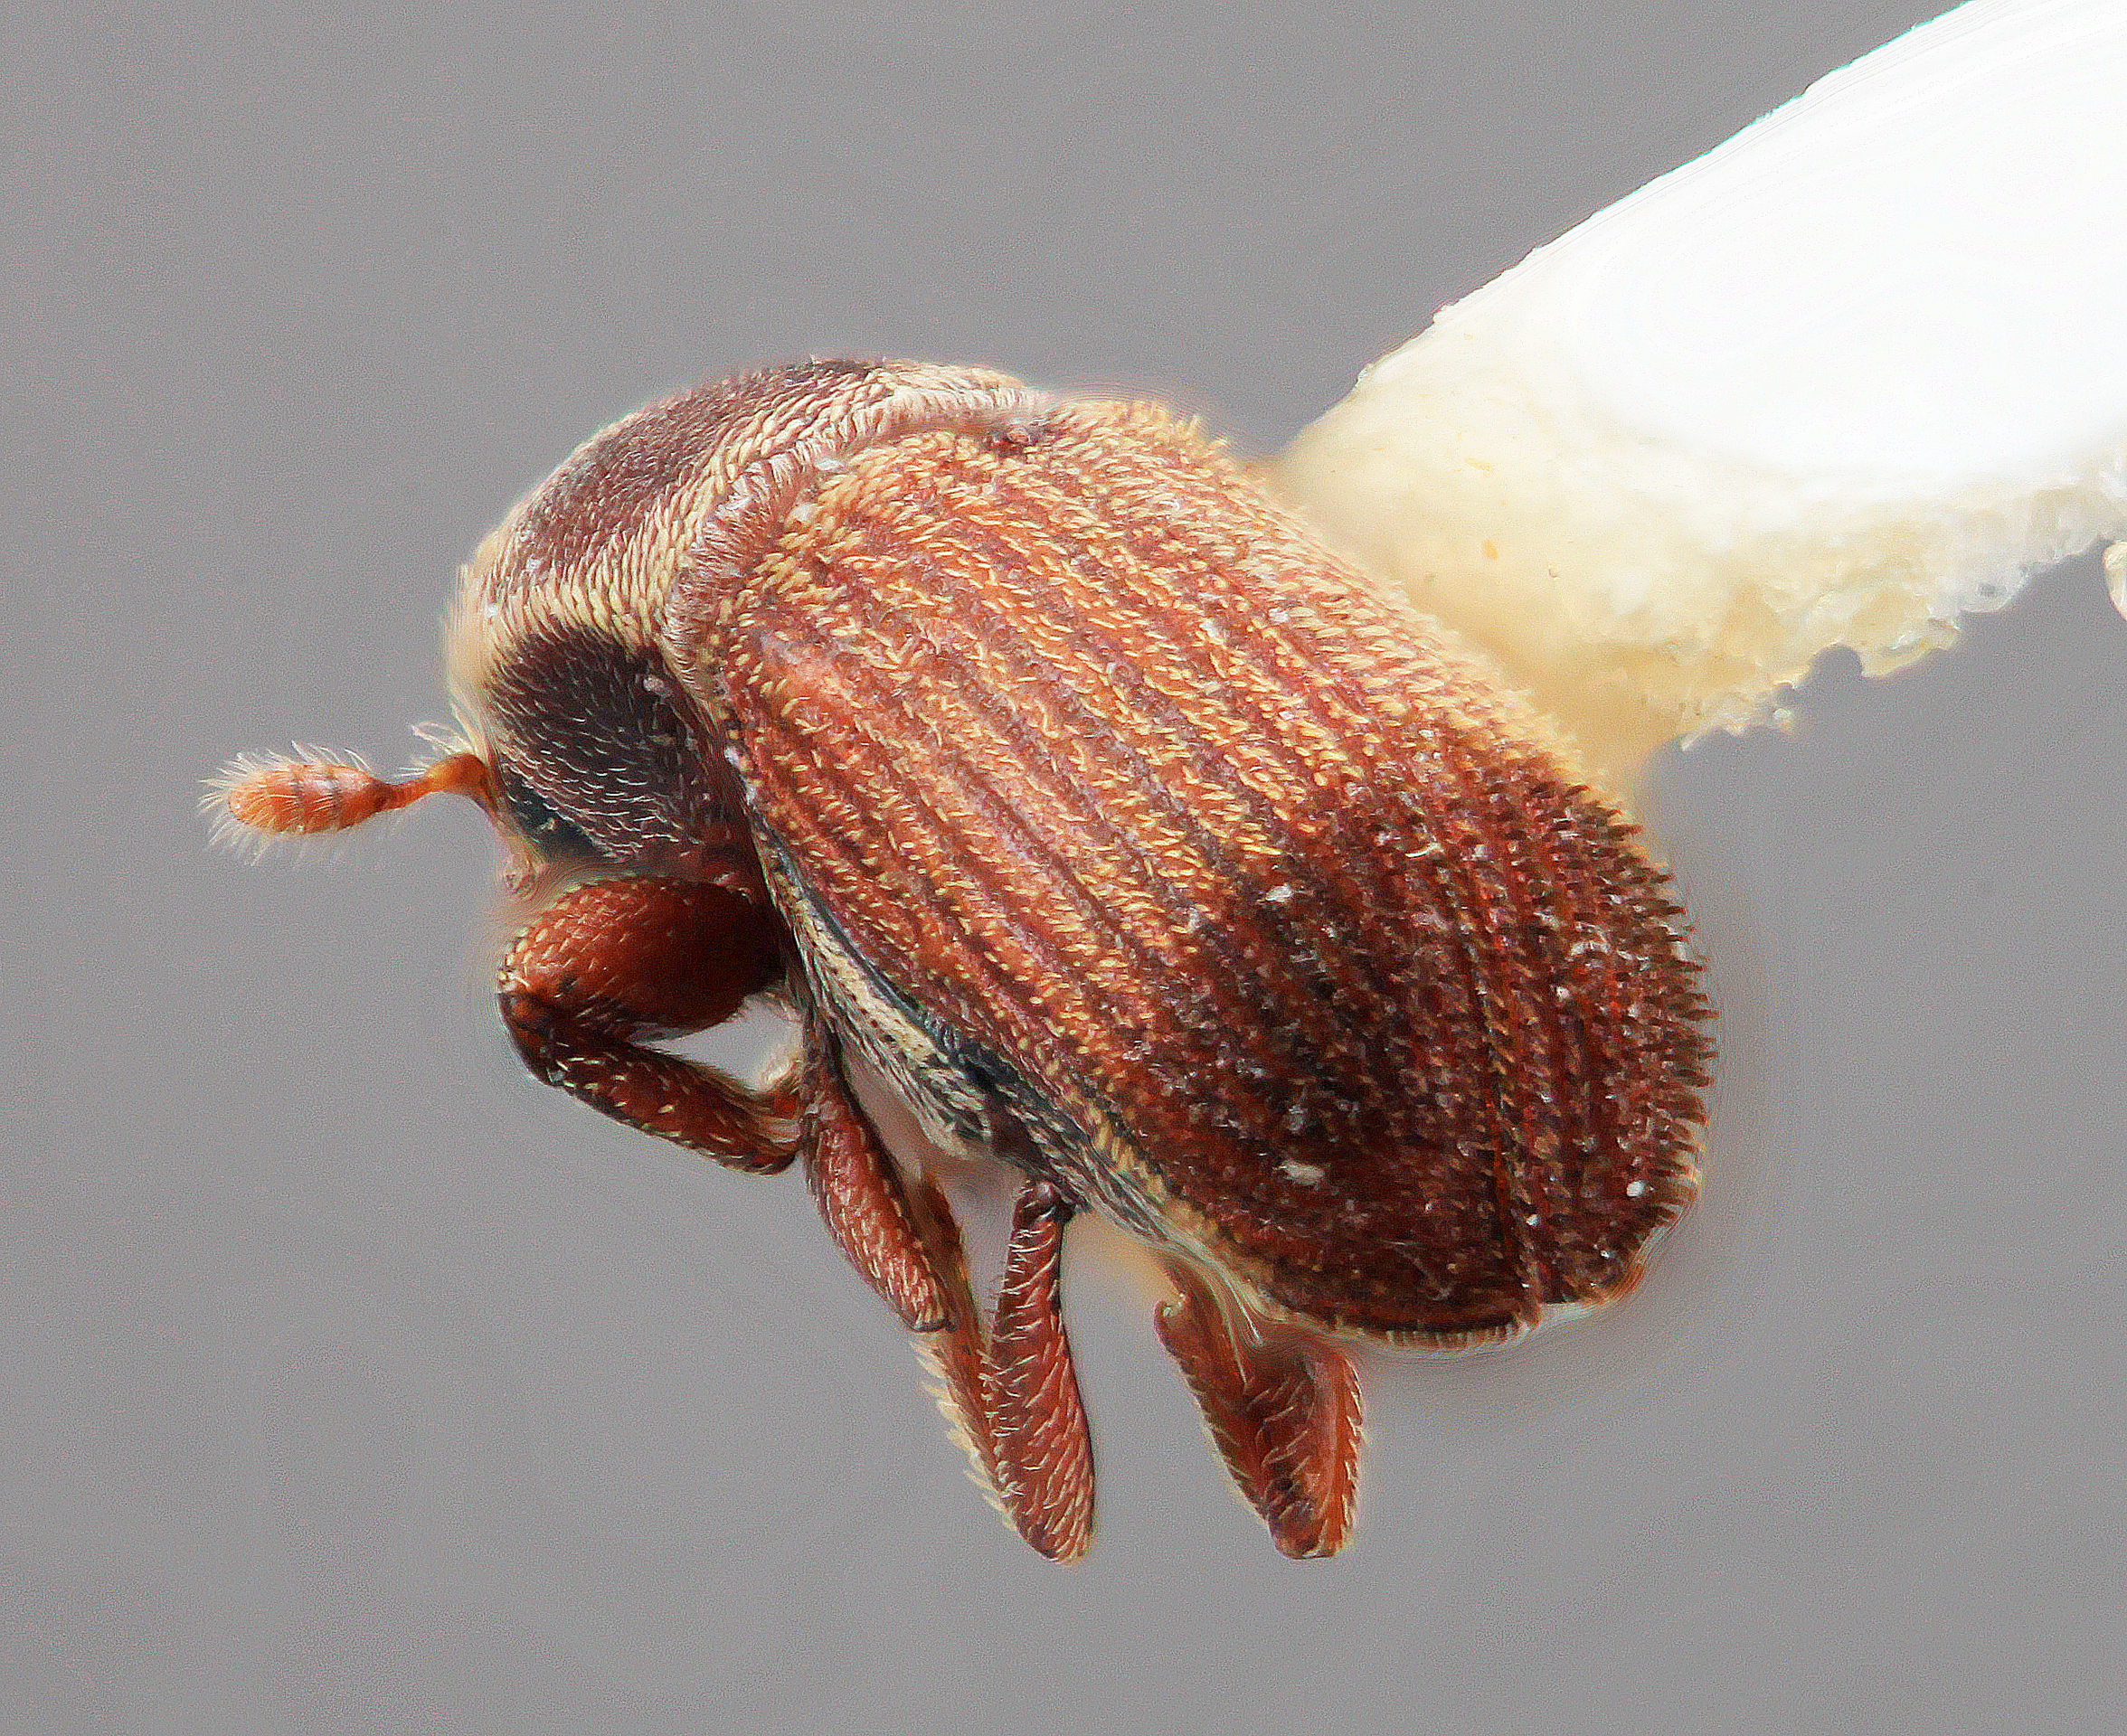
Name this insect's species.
Cnesinus atrodeclivis
